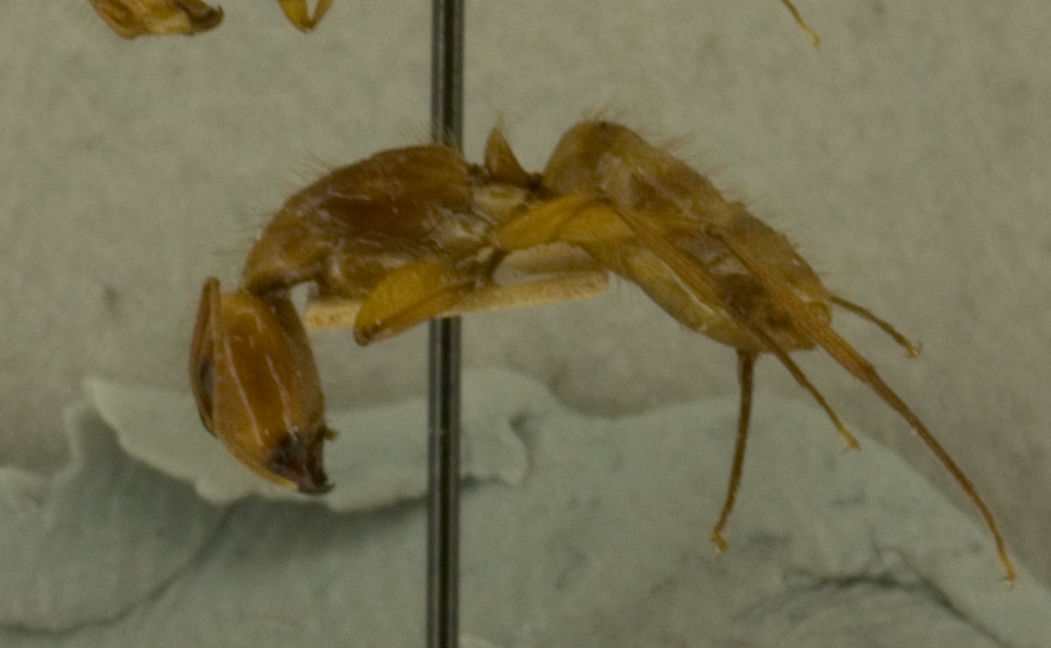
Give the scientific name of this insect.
Camponotus maculatus
